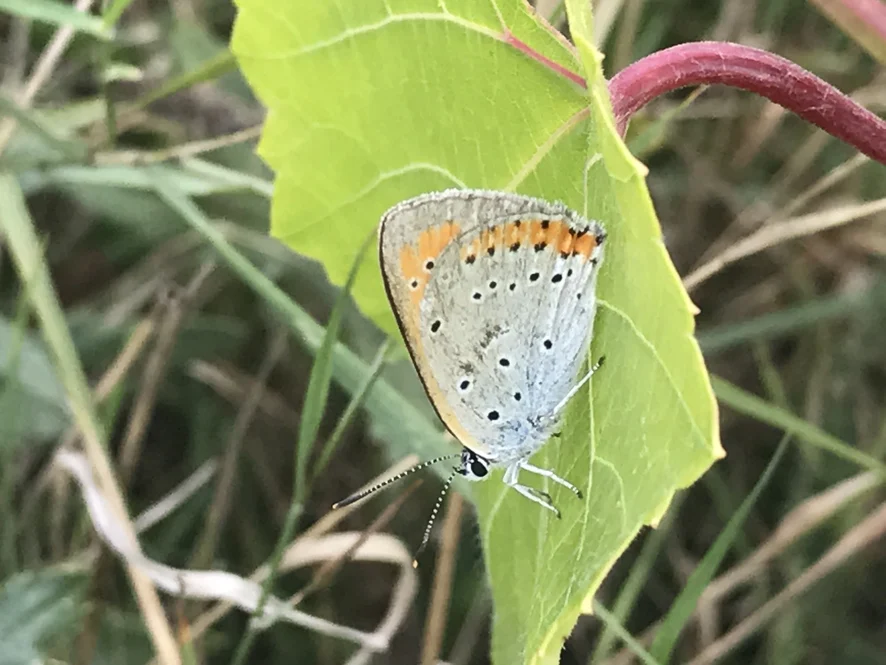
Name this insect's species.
Lycaena dispar
